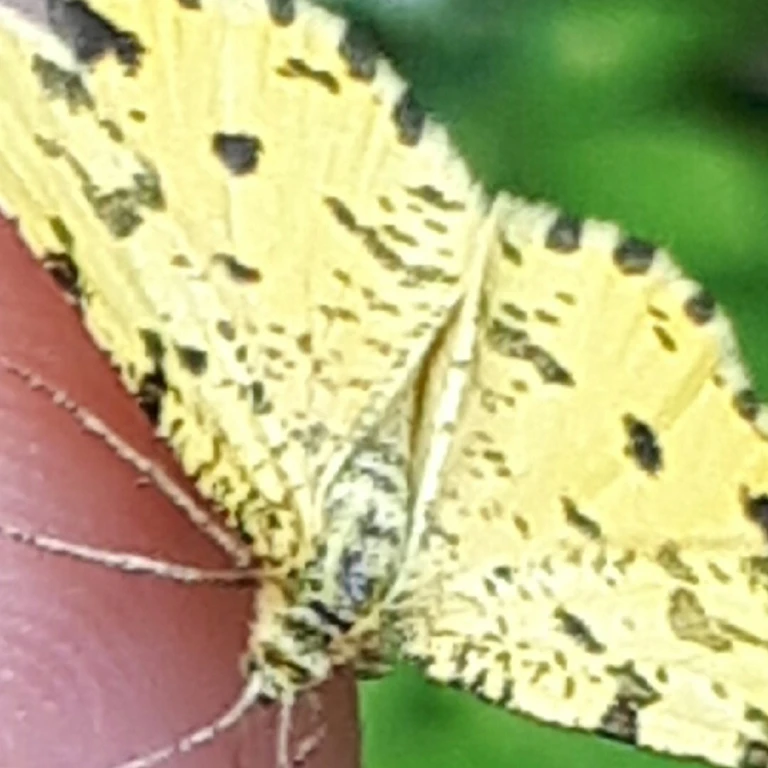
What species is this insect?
Pseudopanthera macularia
